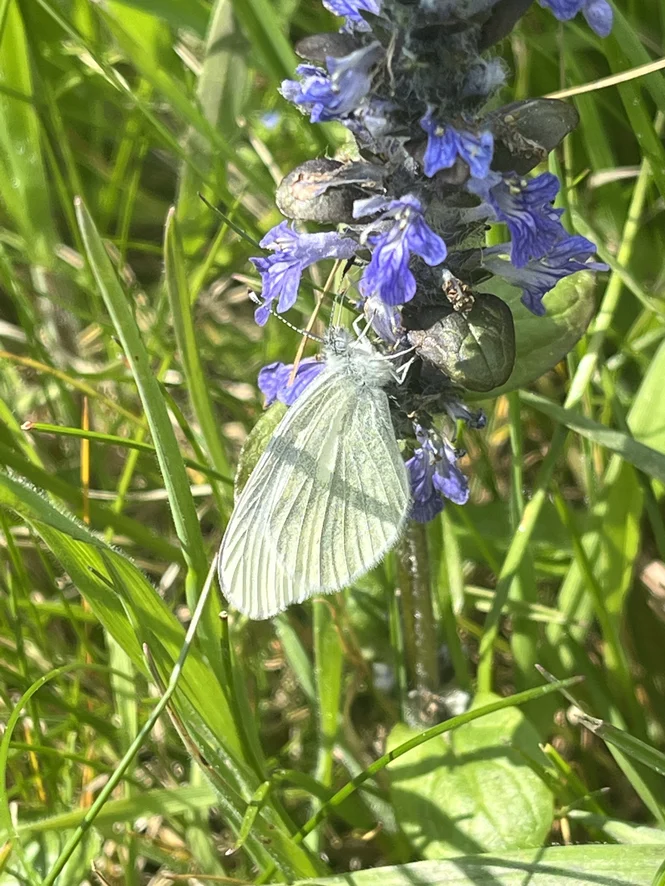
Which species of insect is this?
Leptidea sinapis/juvernica
